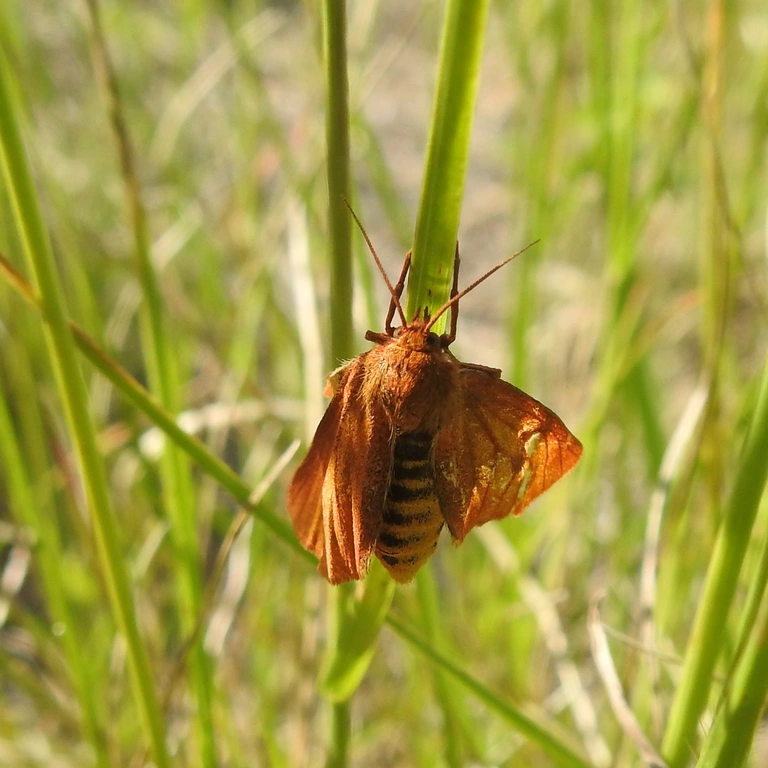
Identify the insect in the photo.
Diacrisia sannio
